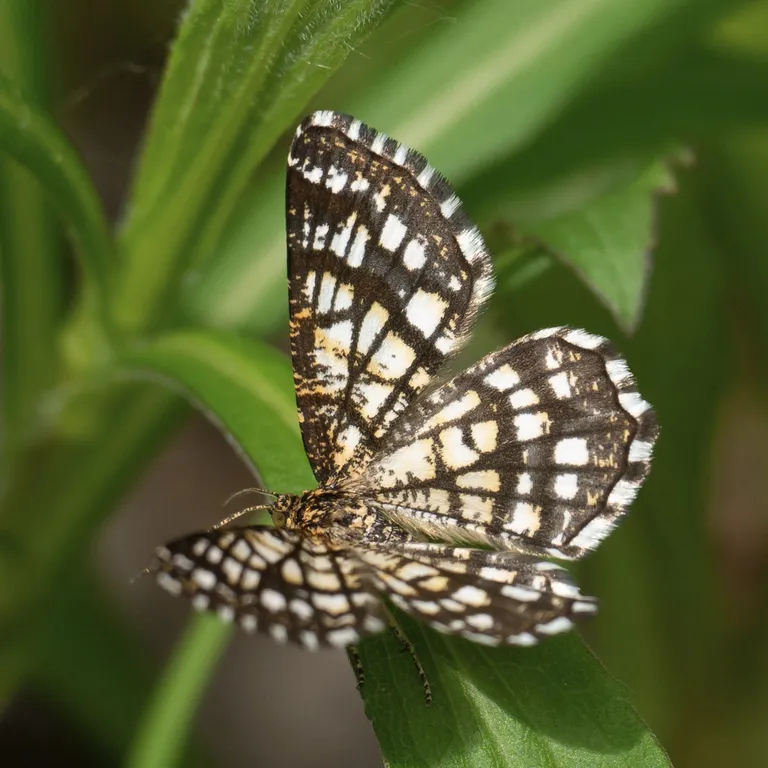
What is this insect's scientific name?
Chiasmia clathrata
